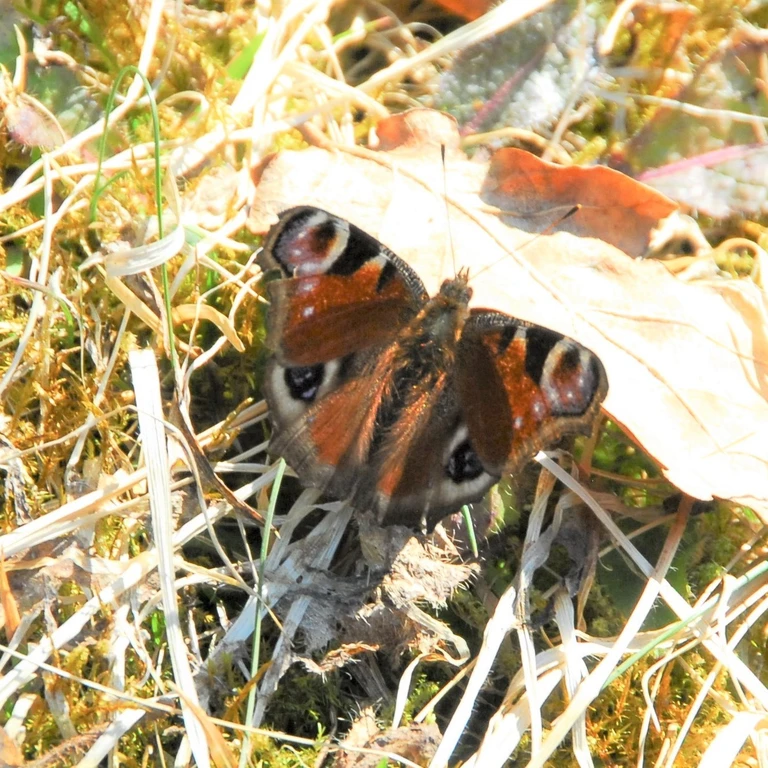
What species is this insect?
Aglais io
